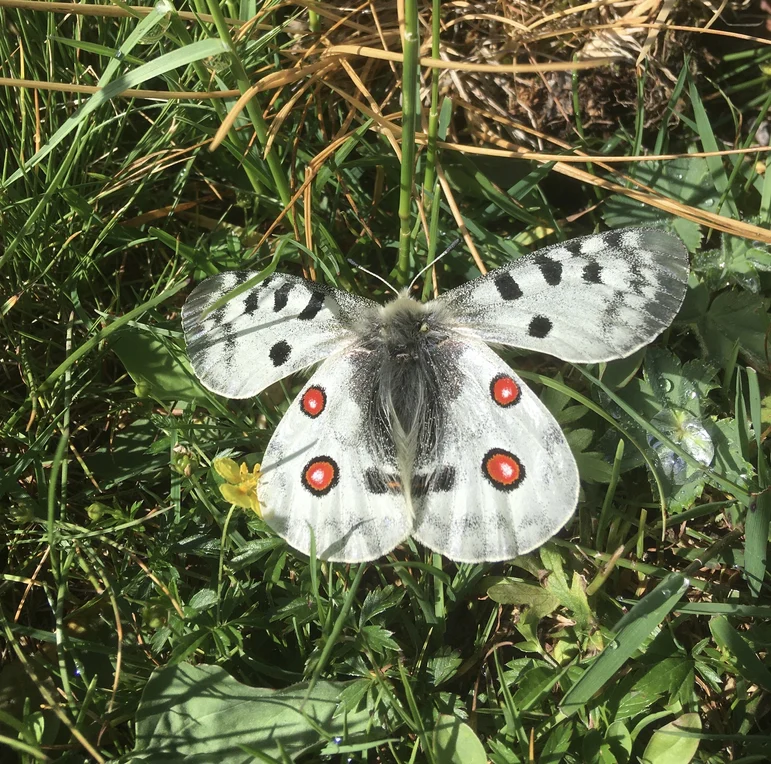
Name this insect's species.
Parnassius apollo
